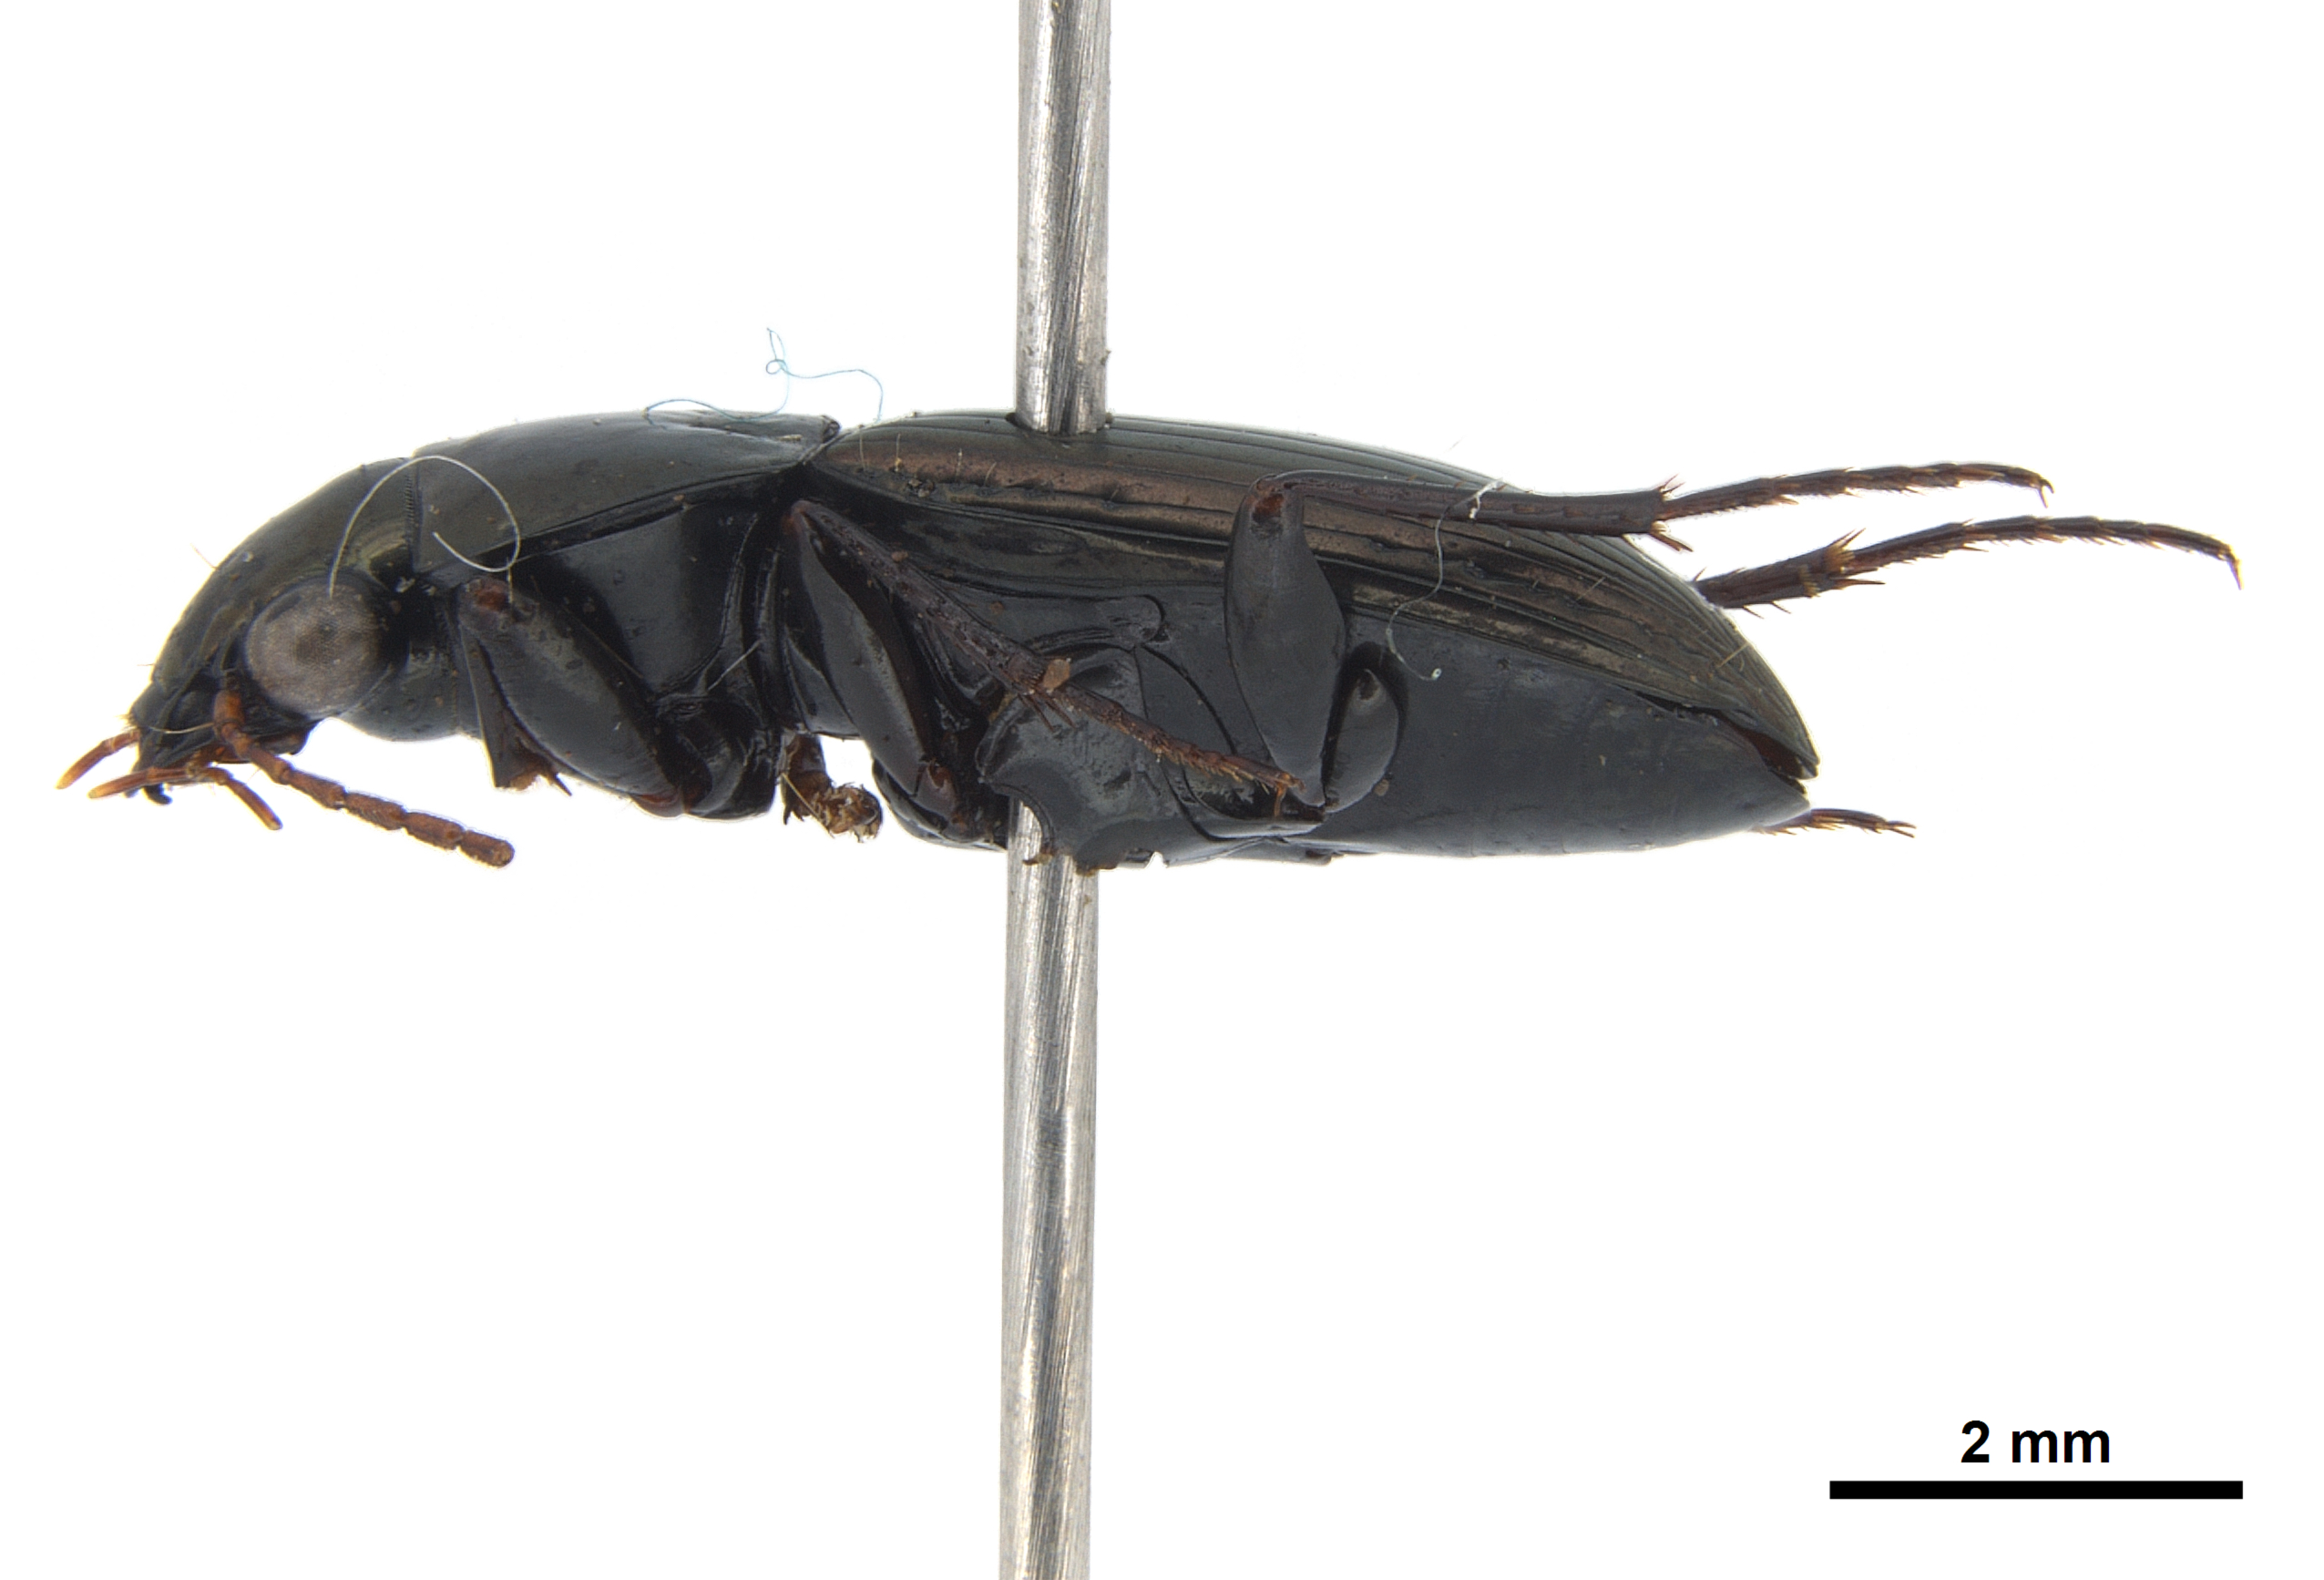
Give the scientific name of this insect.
Pseudabarys substriatus
